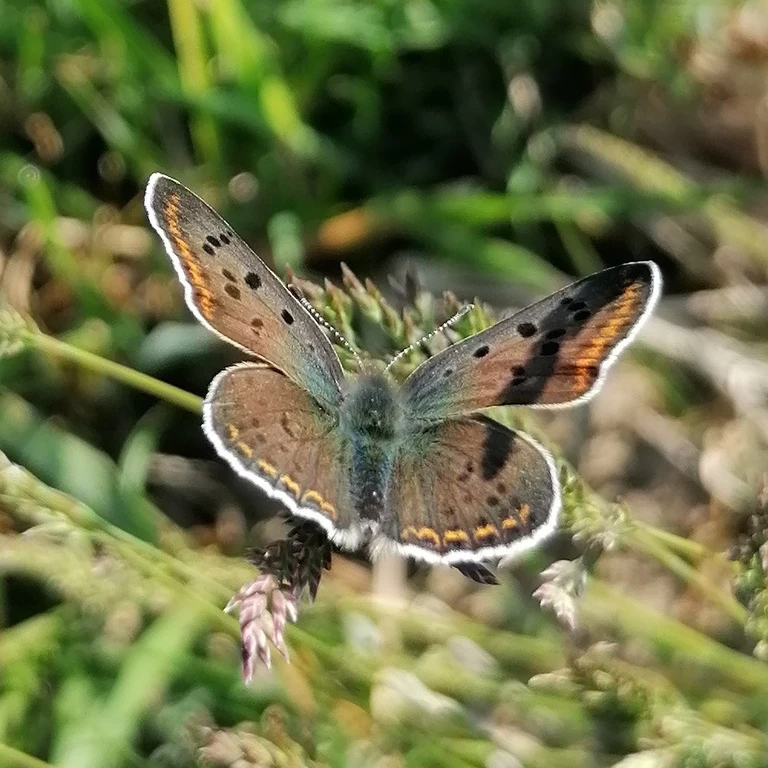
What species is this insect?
Lycaena tityrus (also Loweia tityrus)
